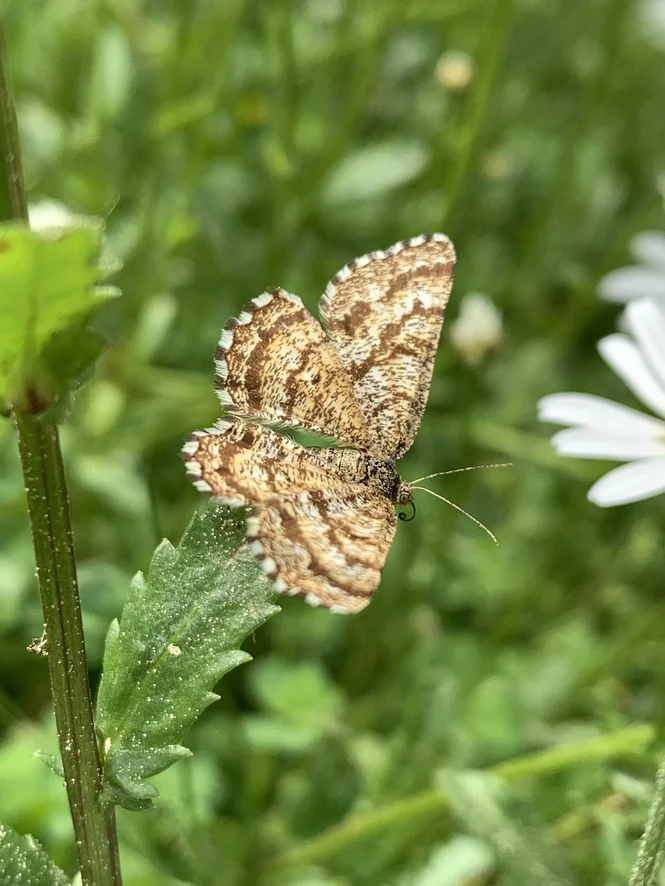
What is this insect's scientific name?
Ematurga atomaria
